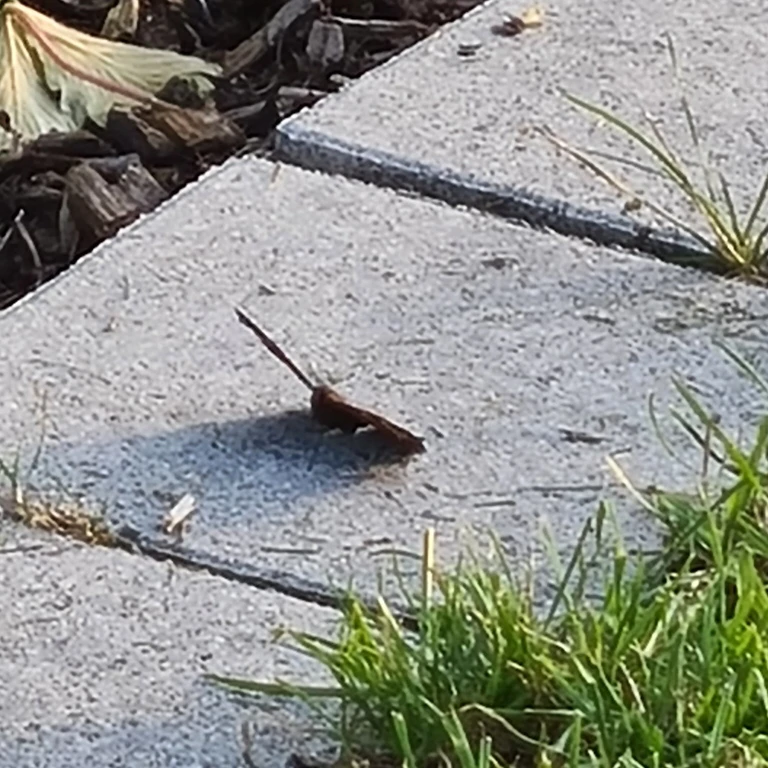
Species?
Aglais io
